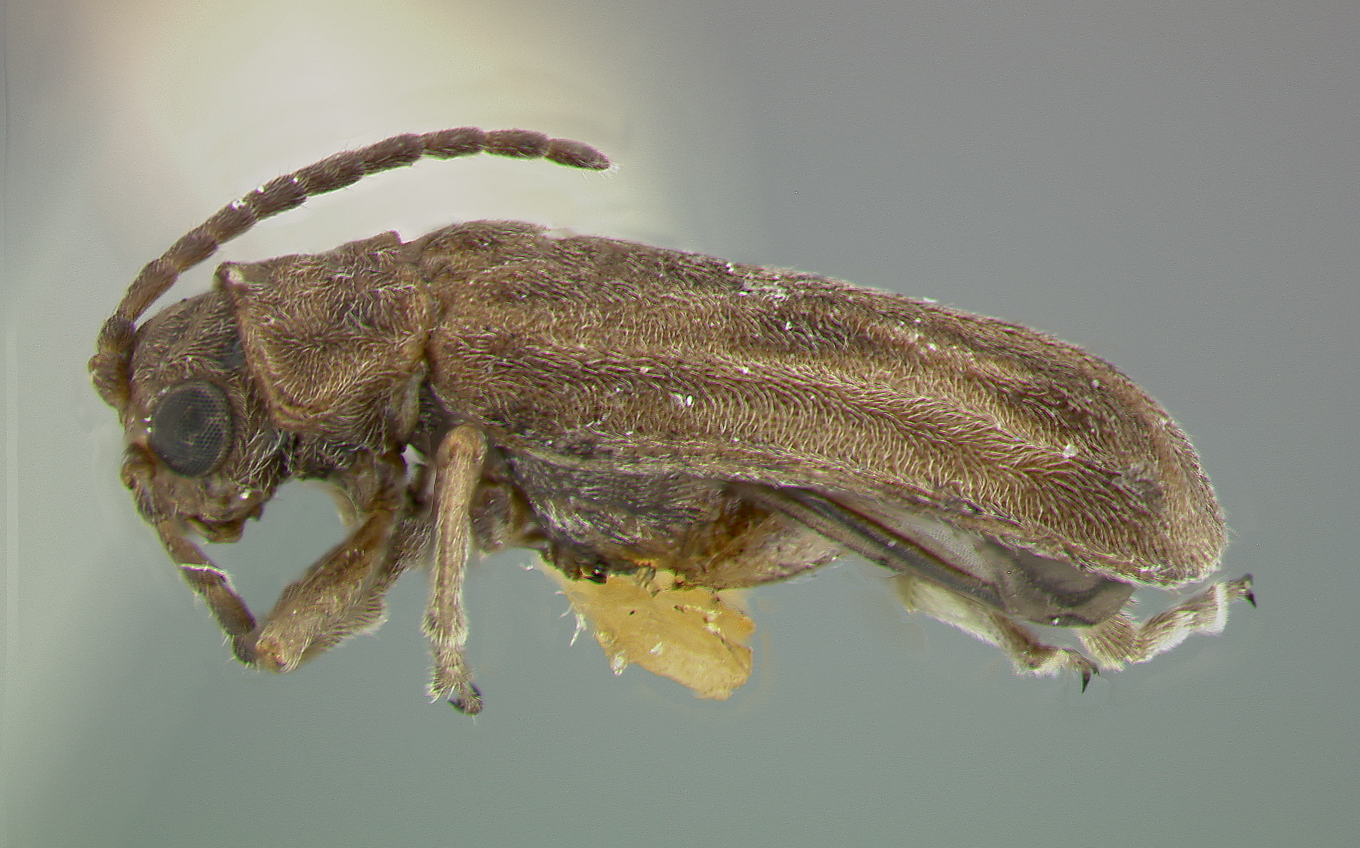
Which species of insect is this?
Galerucella orthodera
